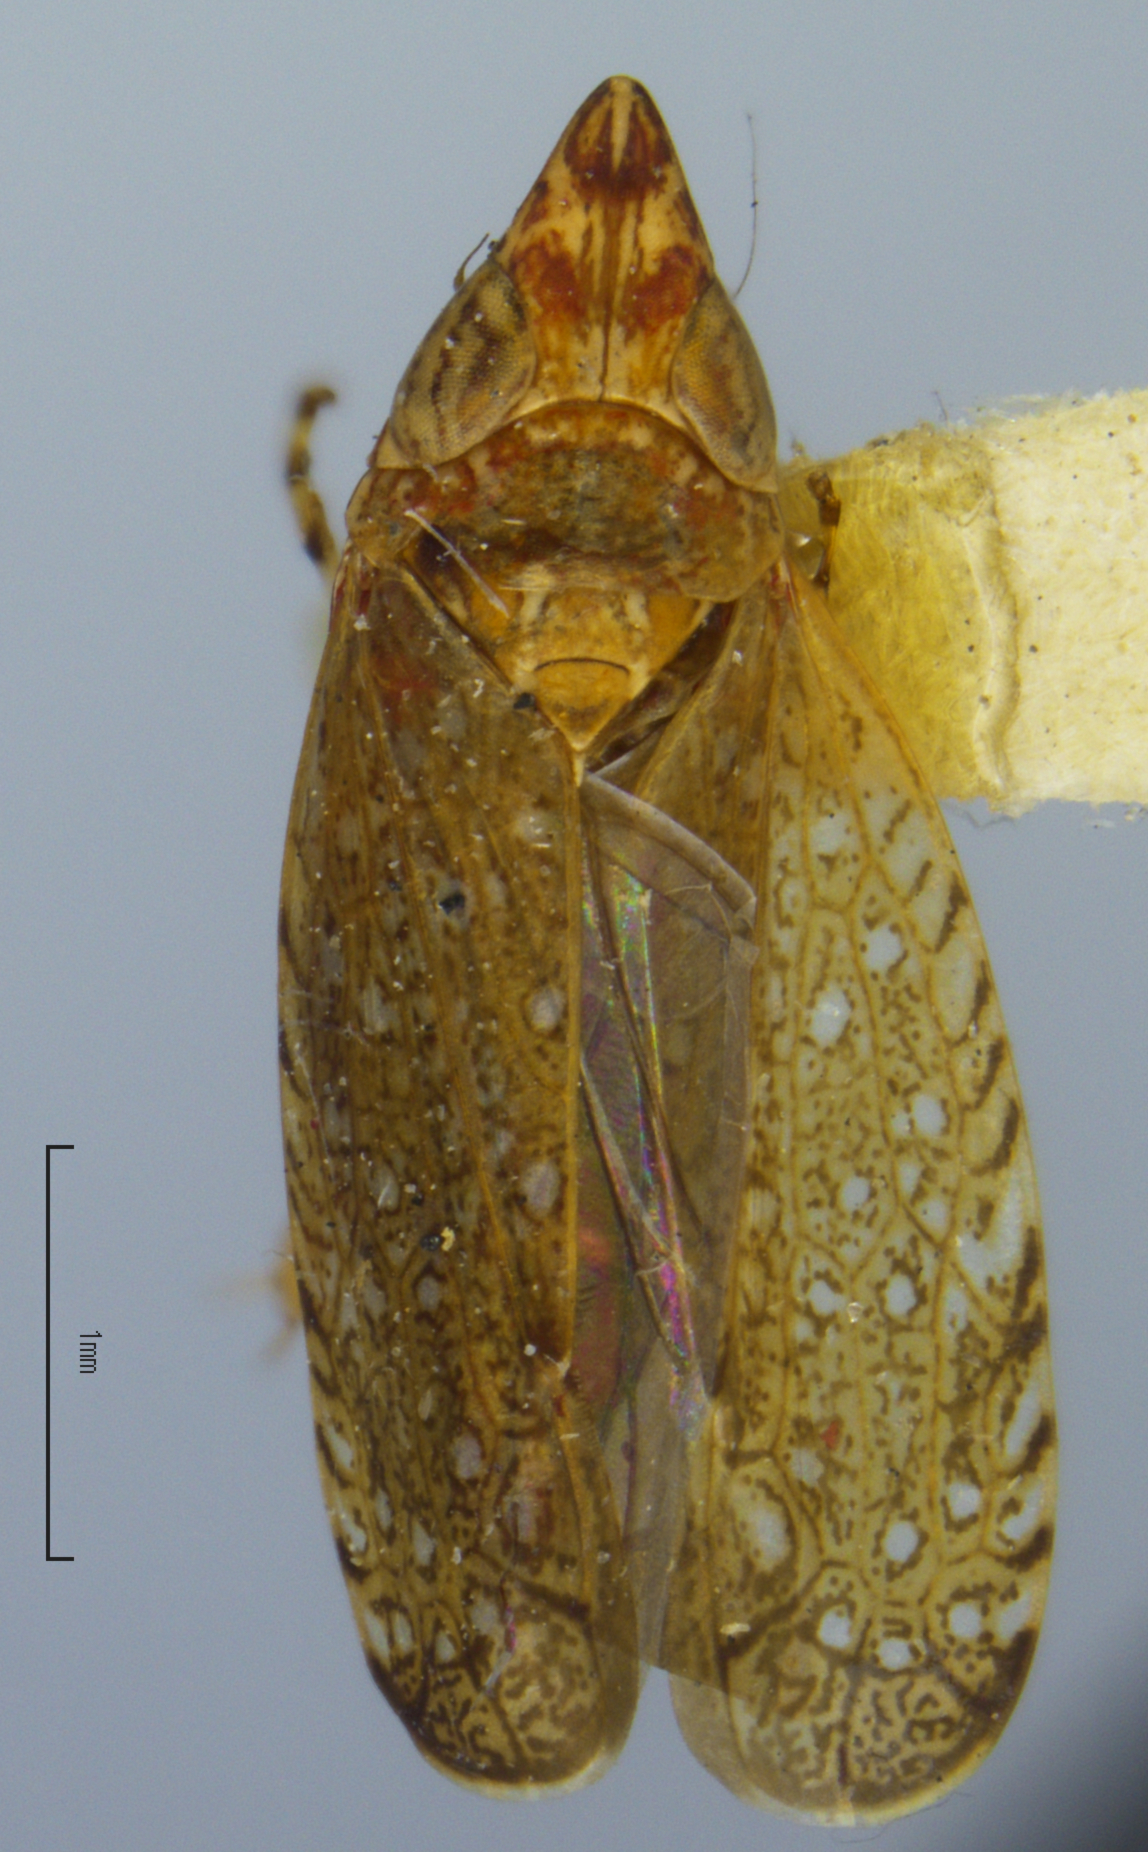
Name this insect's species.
Platymetopius verecundus
